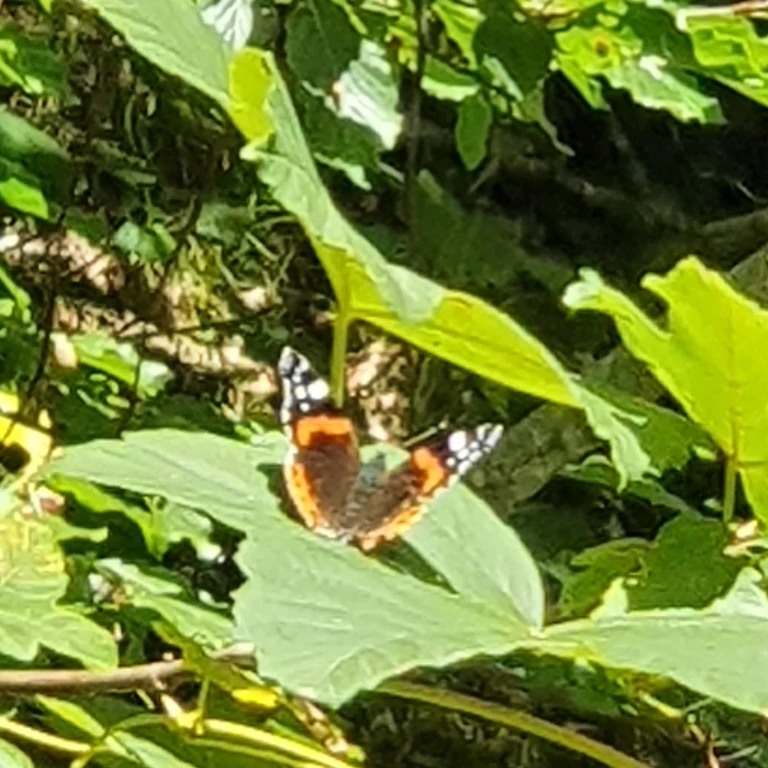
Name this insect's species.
Vanessa atalanta
